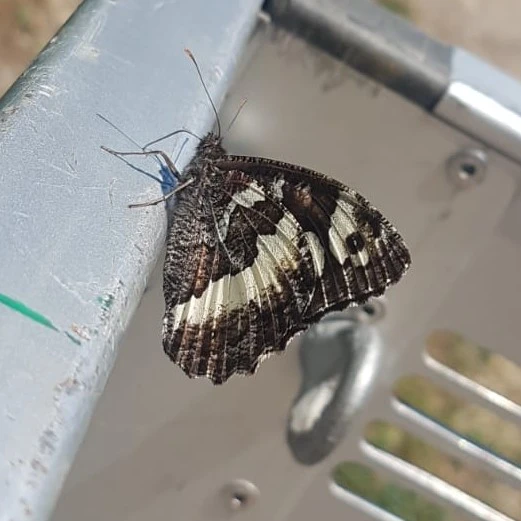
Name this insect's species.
Brintesia circe
